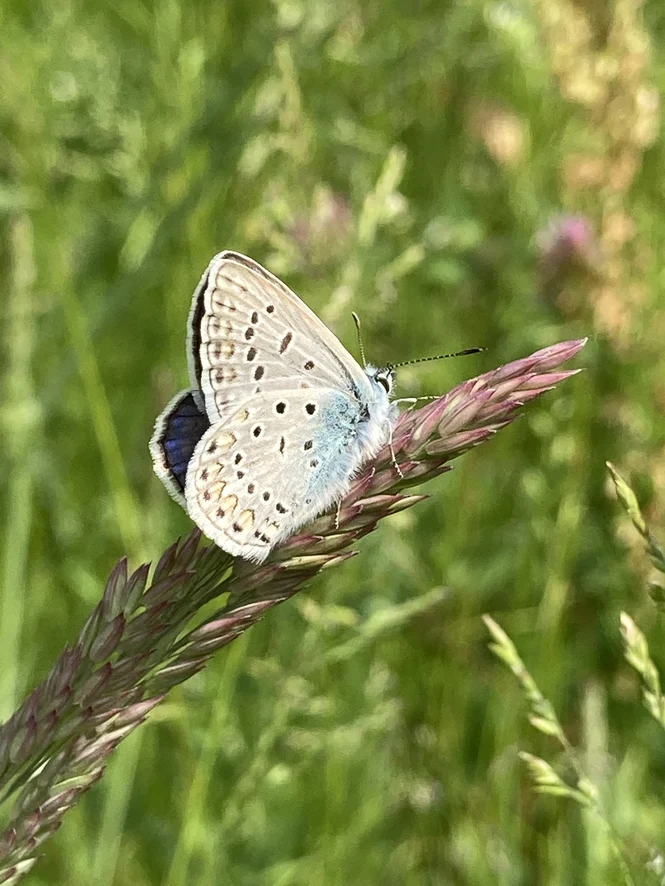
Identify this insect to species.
Polyommatus icarus
